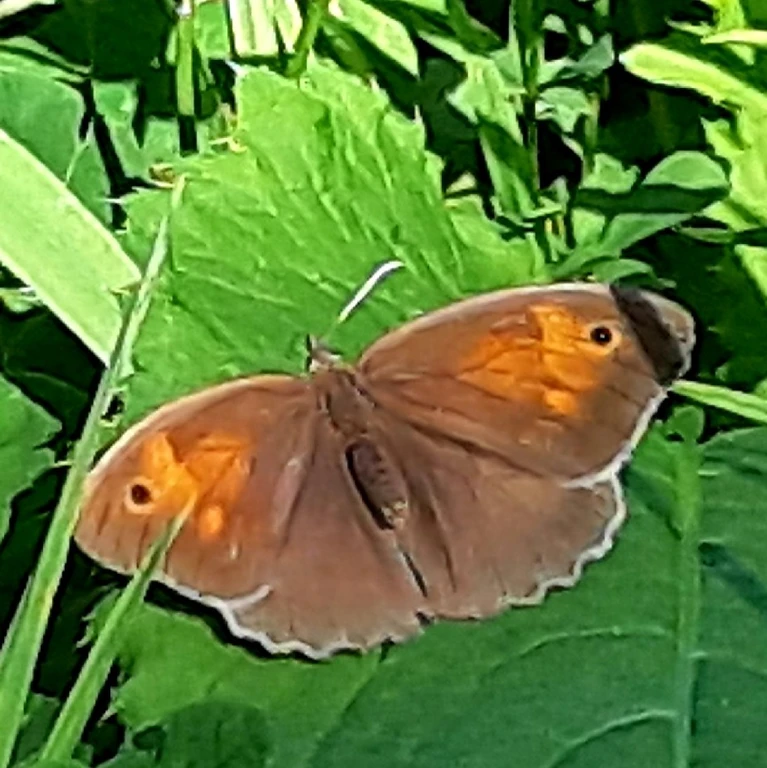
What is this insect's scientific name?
Maniola jurtina
